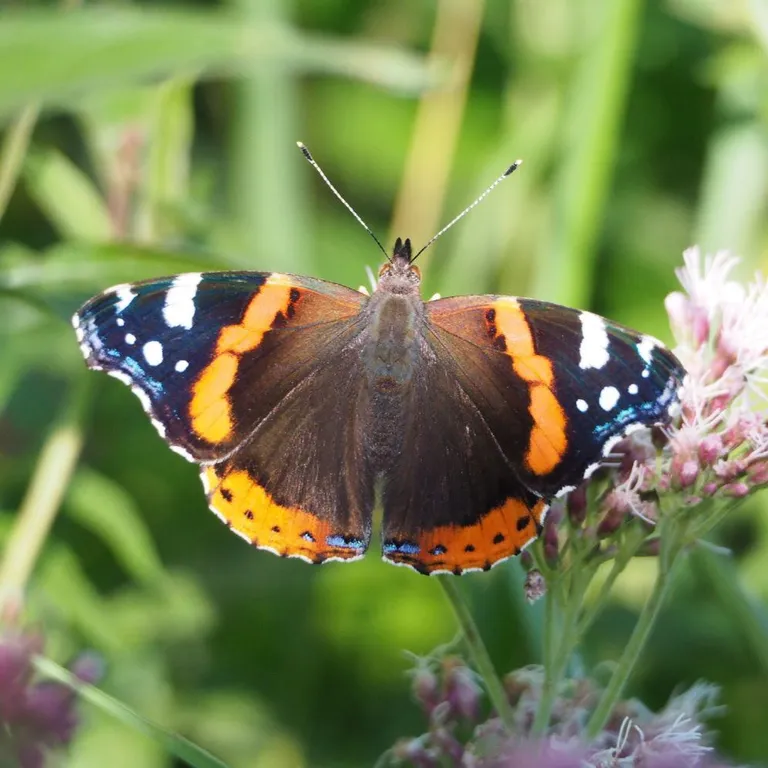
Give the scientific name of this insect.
Vanessa atalanta
